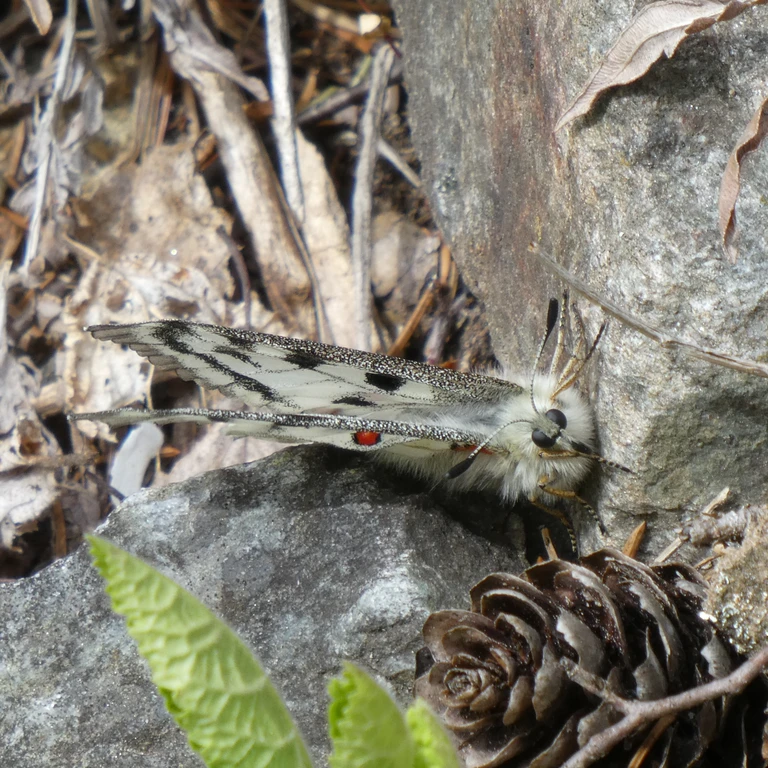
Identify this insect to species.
Parnassius apollo
